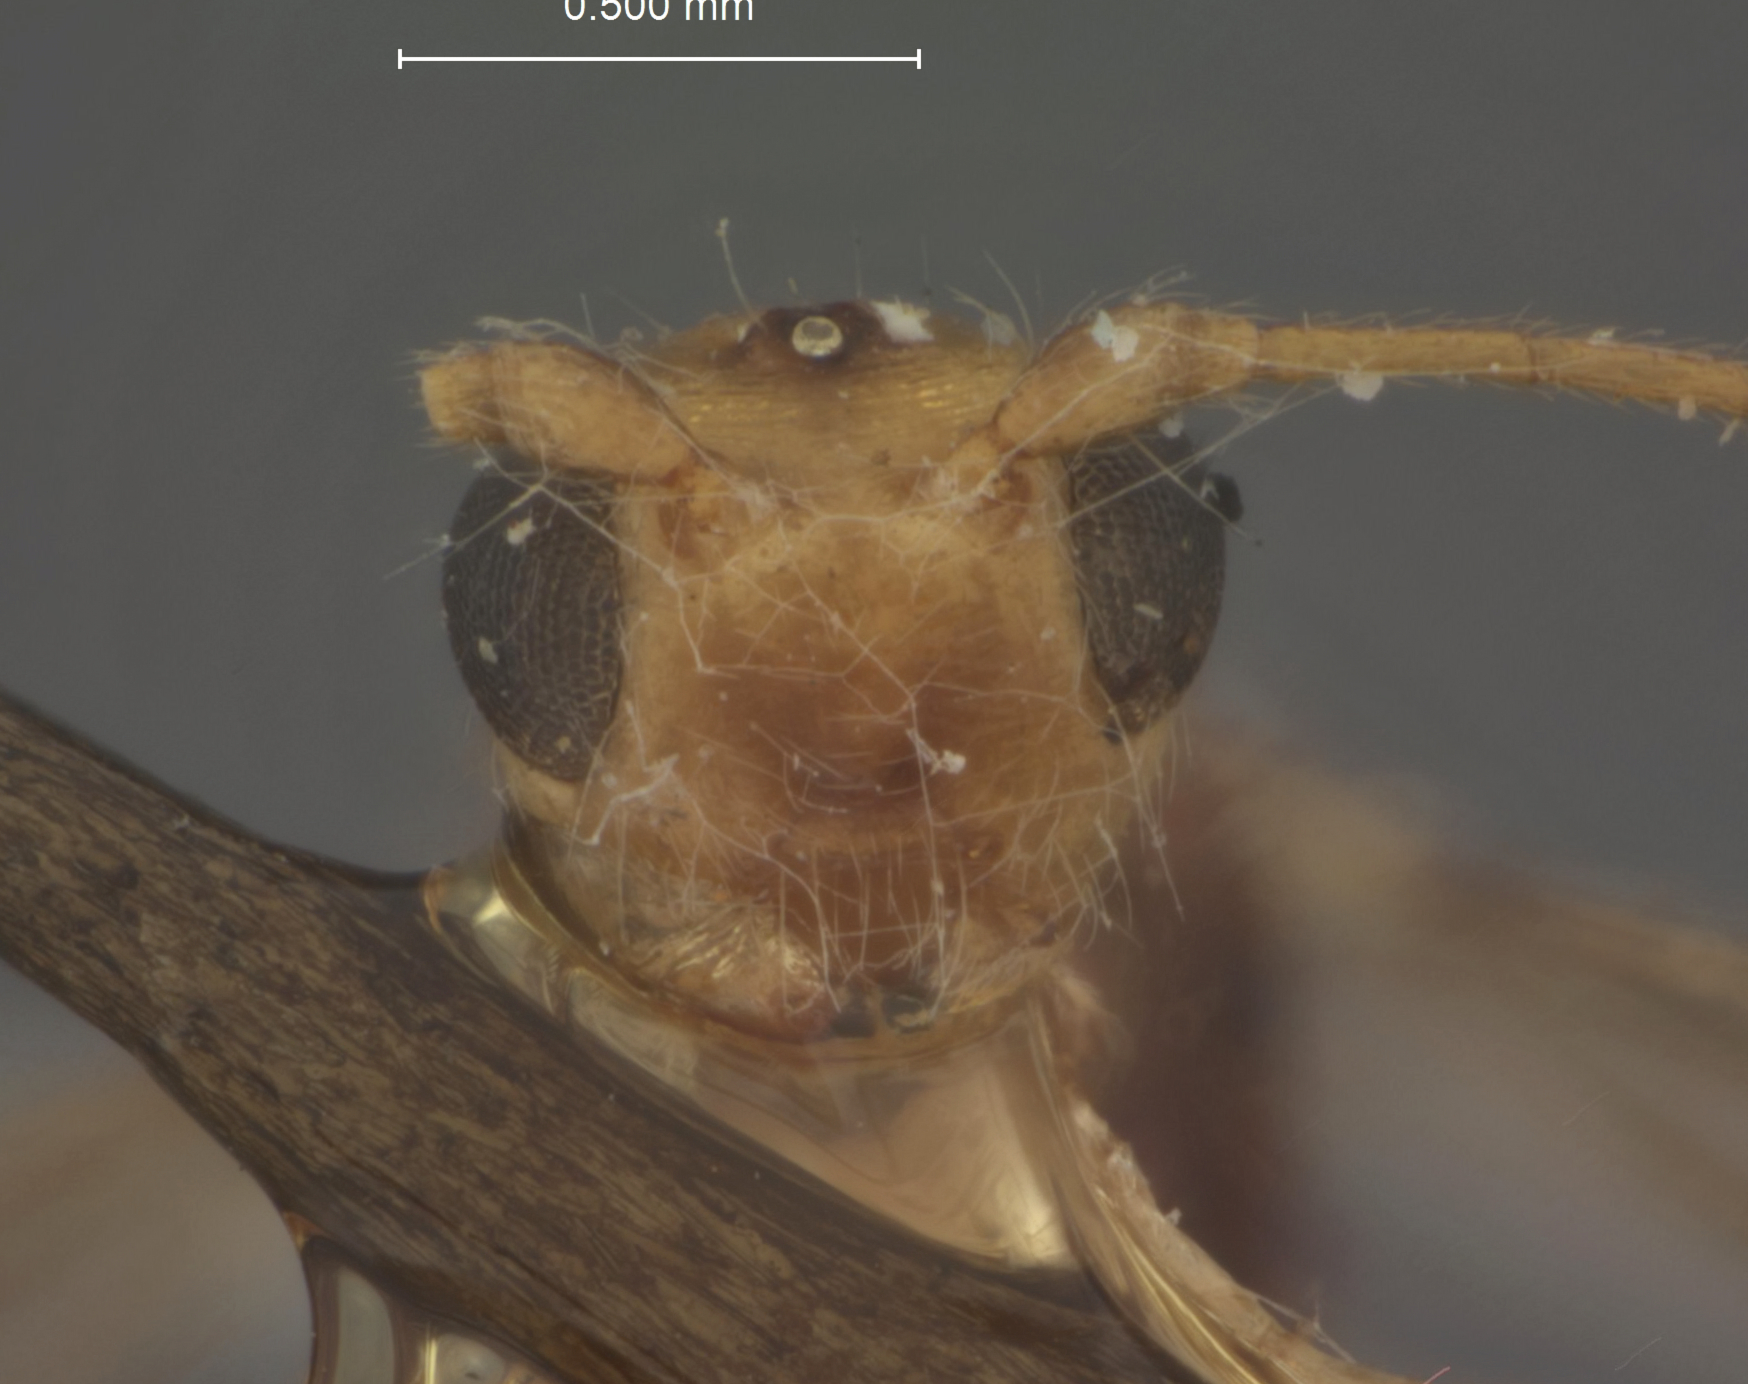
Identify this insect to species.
Spathius helle
